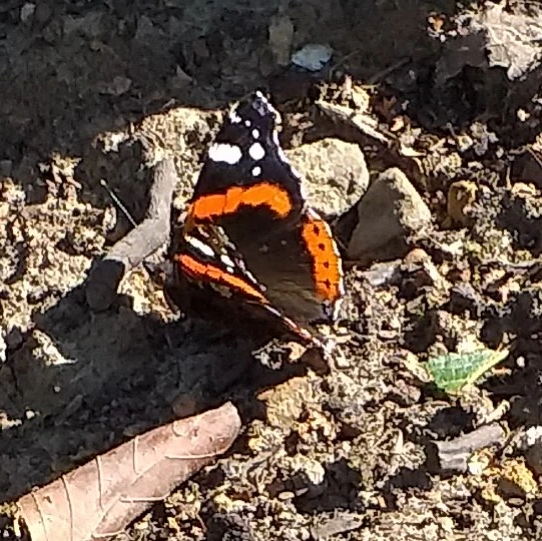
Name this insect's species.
Vanessa atalanta
